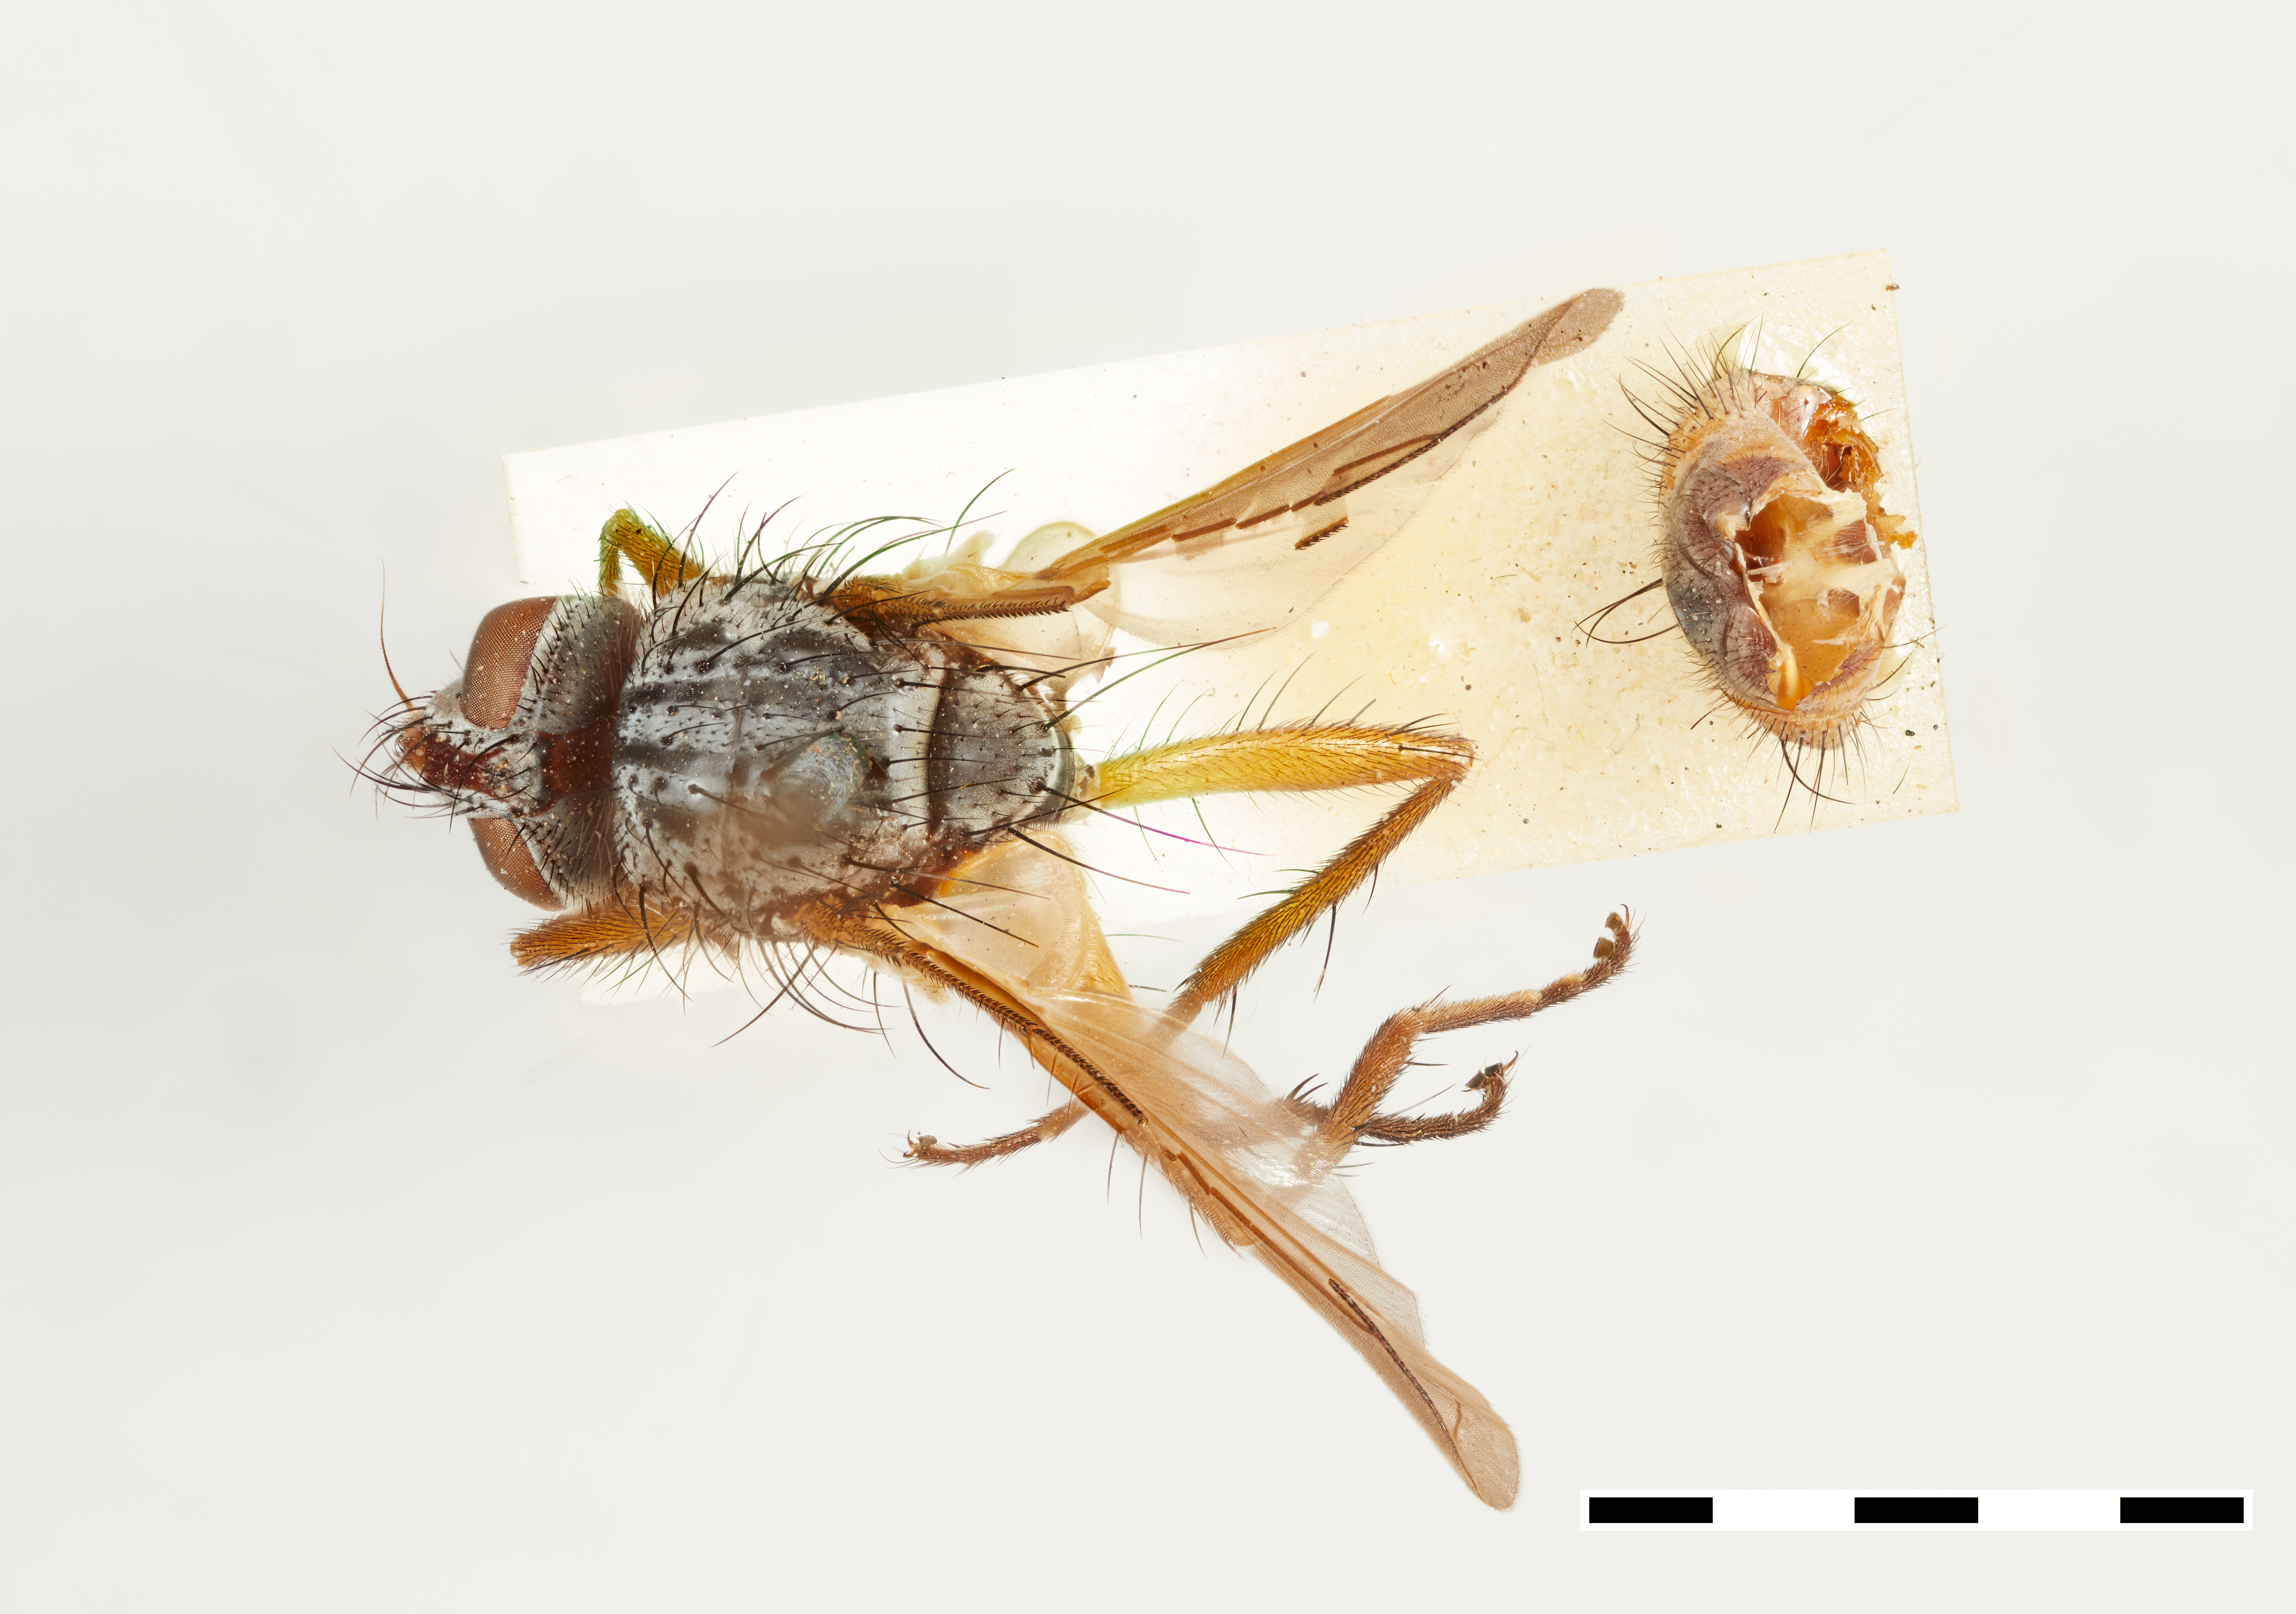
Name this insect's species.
Meigeniella hinei
